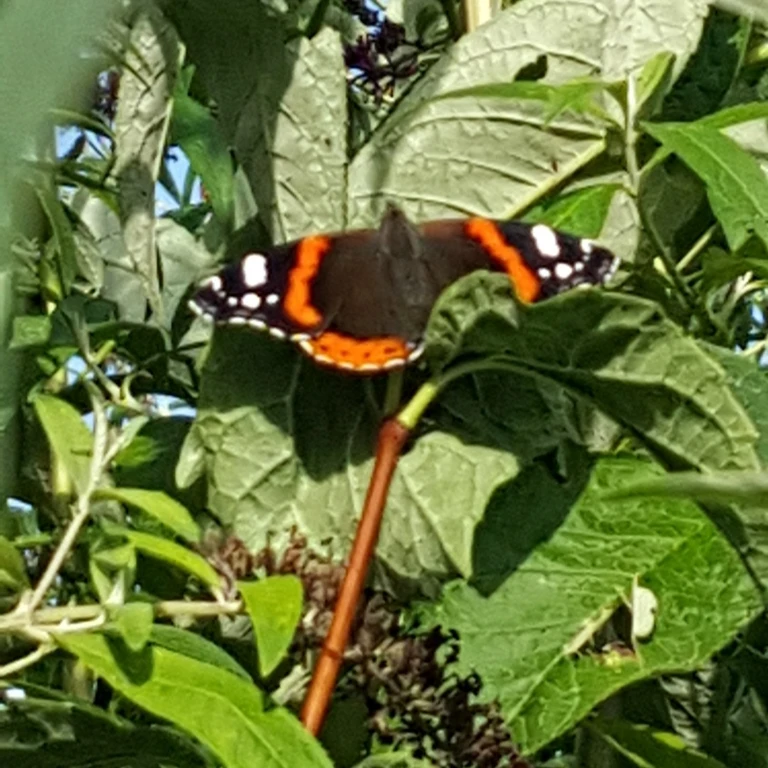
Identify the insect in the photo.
Vanessa atalanta
